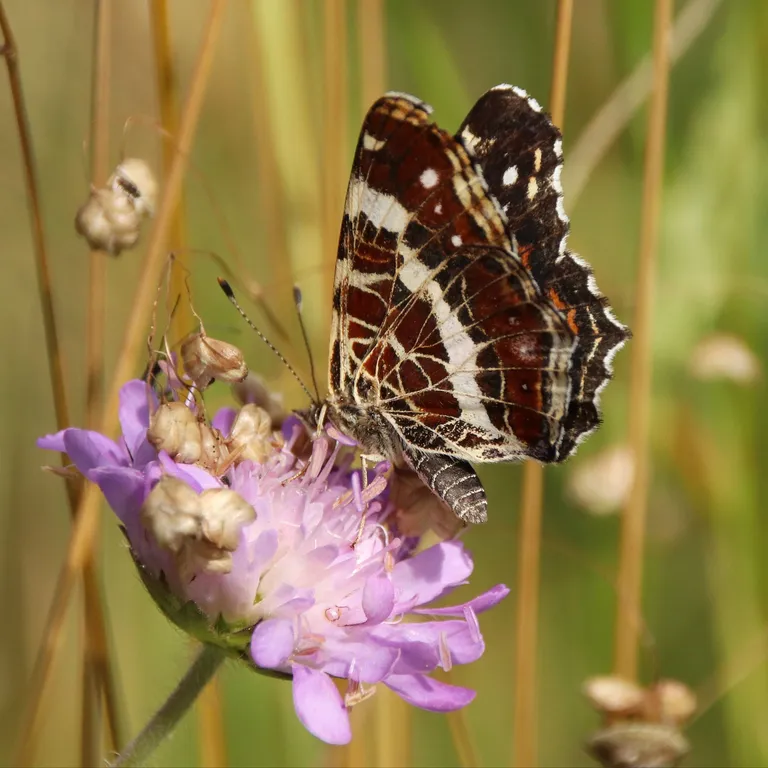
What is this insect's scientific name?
Araschnia levana
